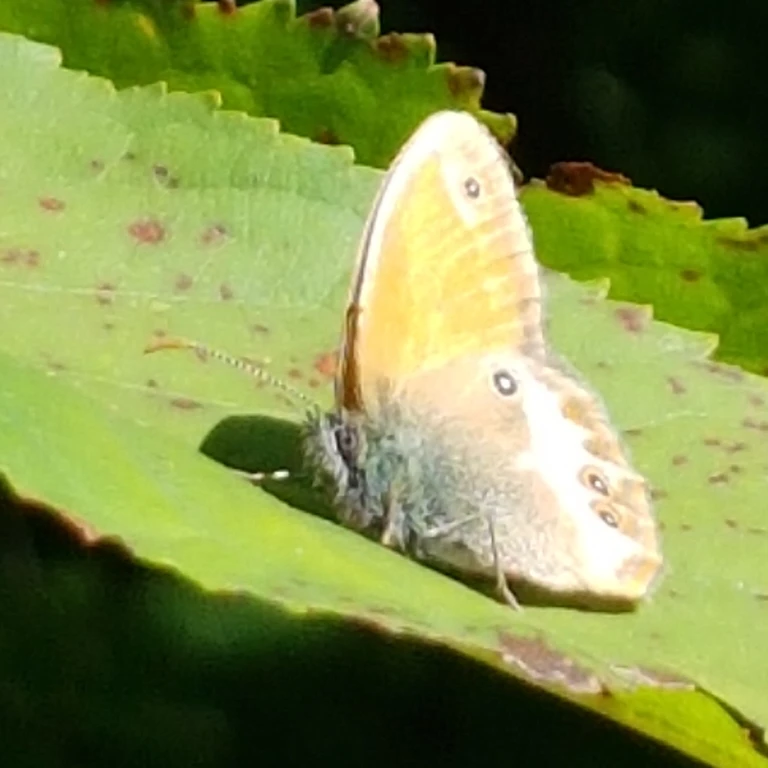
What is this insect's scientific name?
Coenonympha arcania
